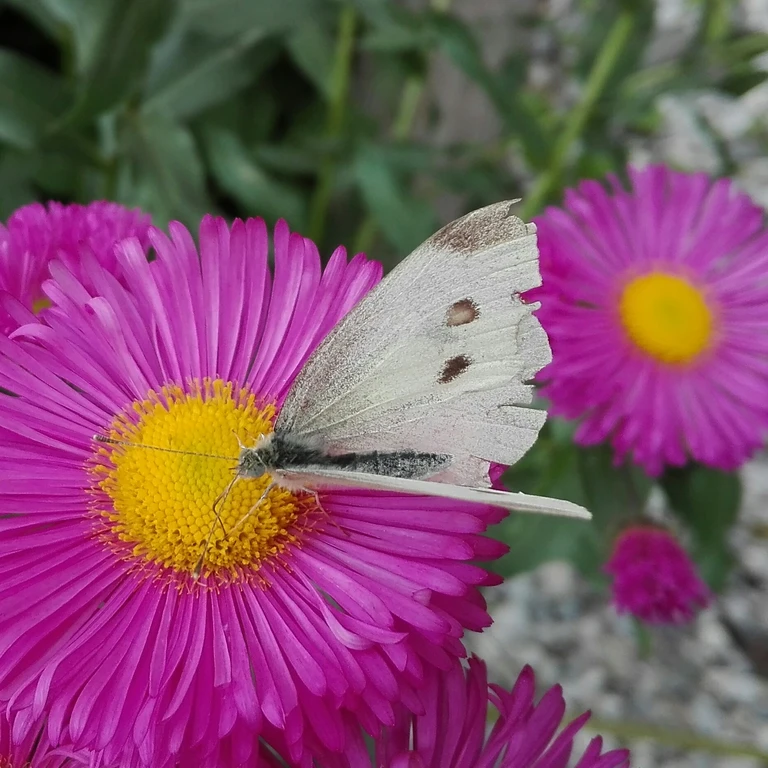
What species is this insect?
Pieris rapae
